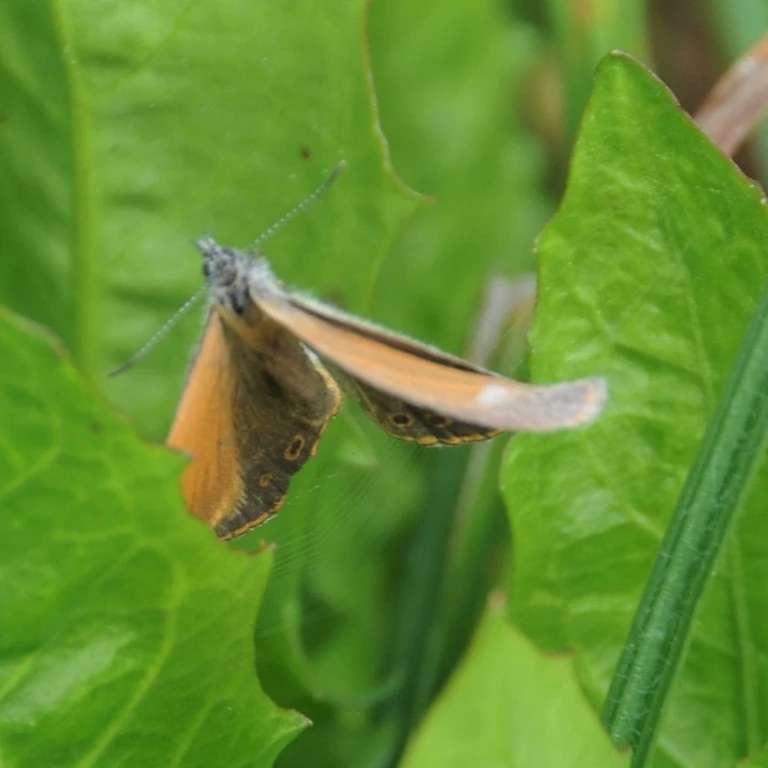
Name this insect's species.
Coenonympha glycerion (also Coenonympha iphis)
